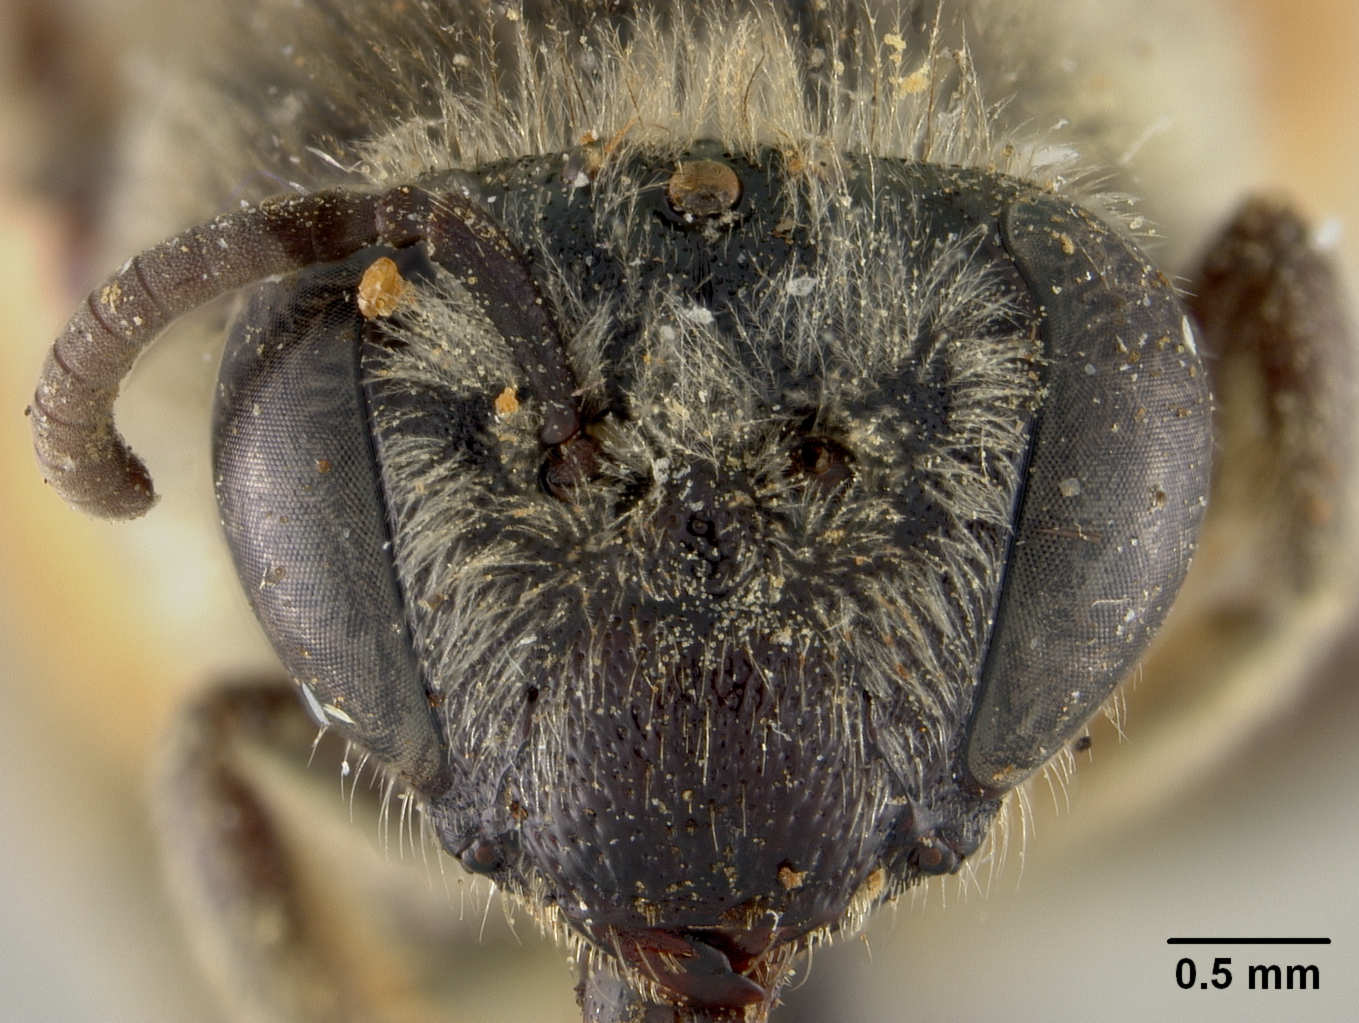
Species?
Colletes carolinus
